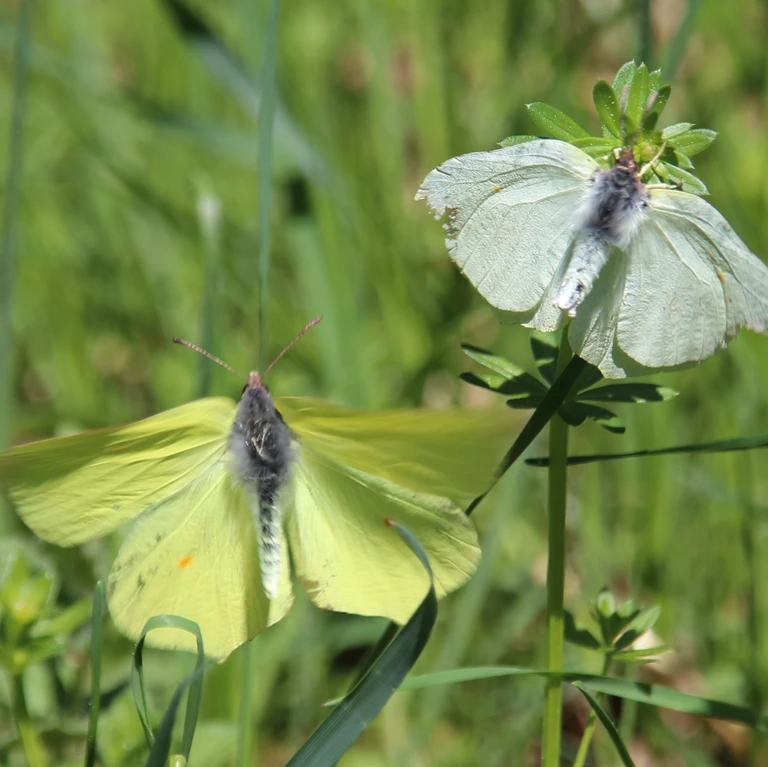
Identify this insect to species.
Gonepteryx rhamni
